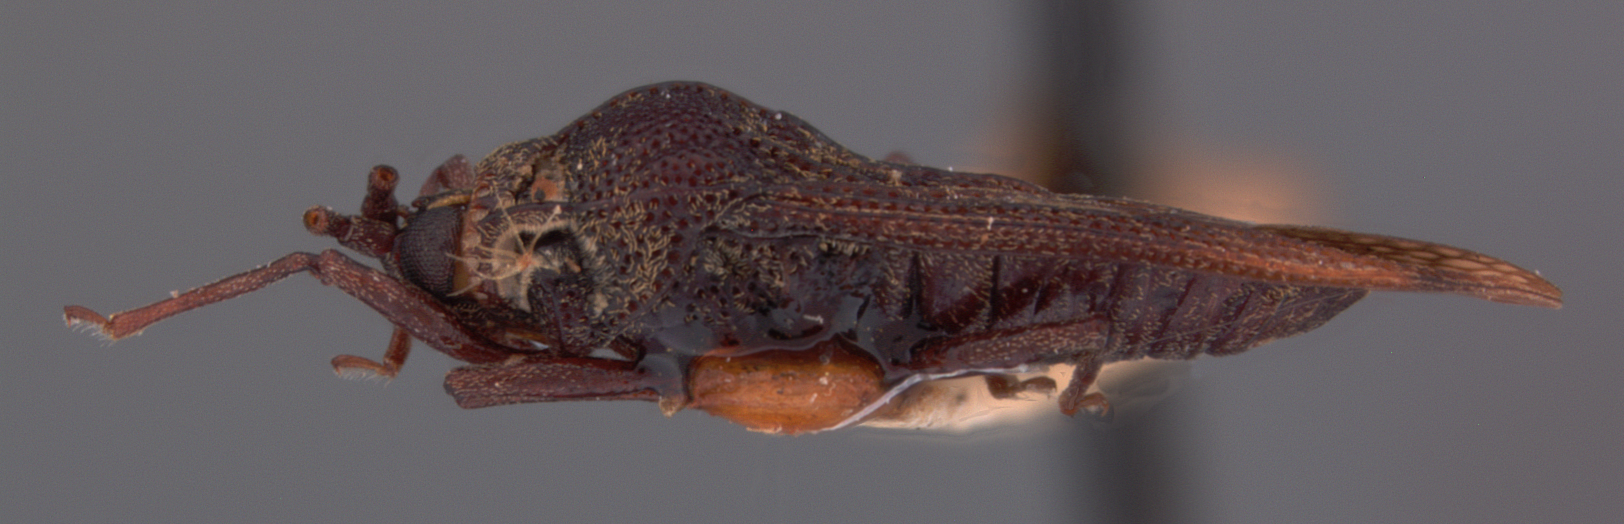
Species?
Cromerus bakeri
